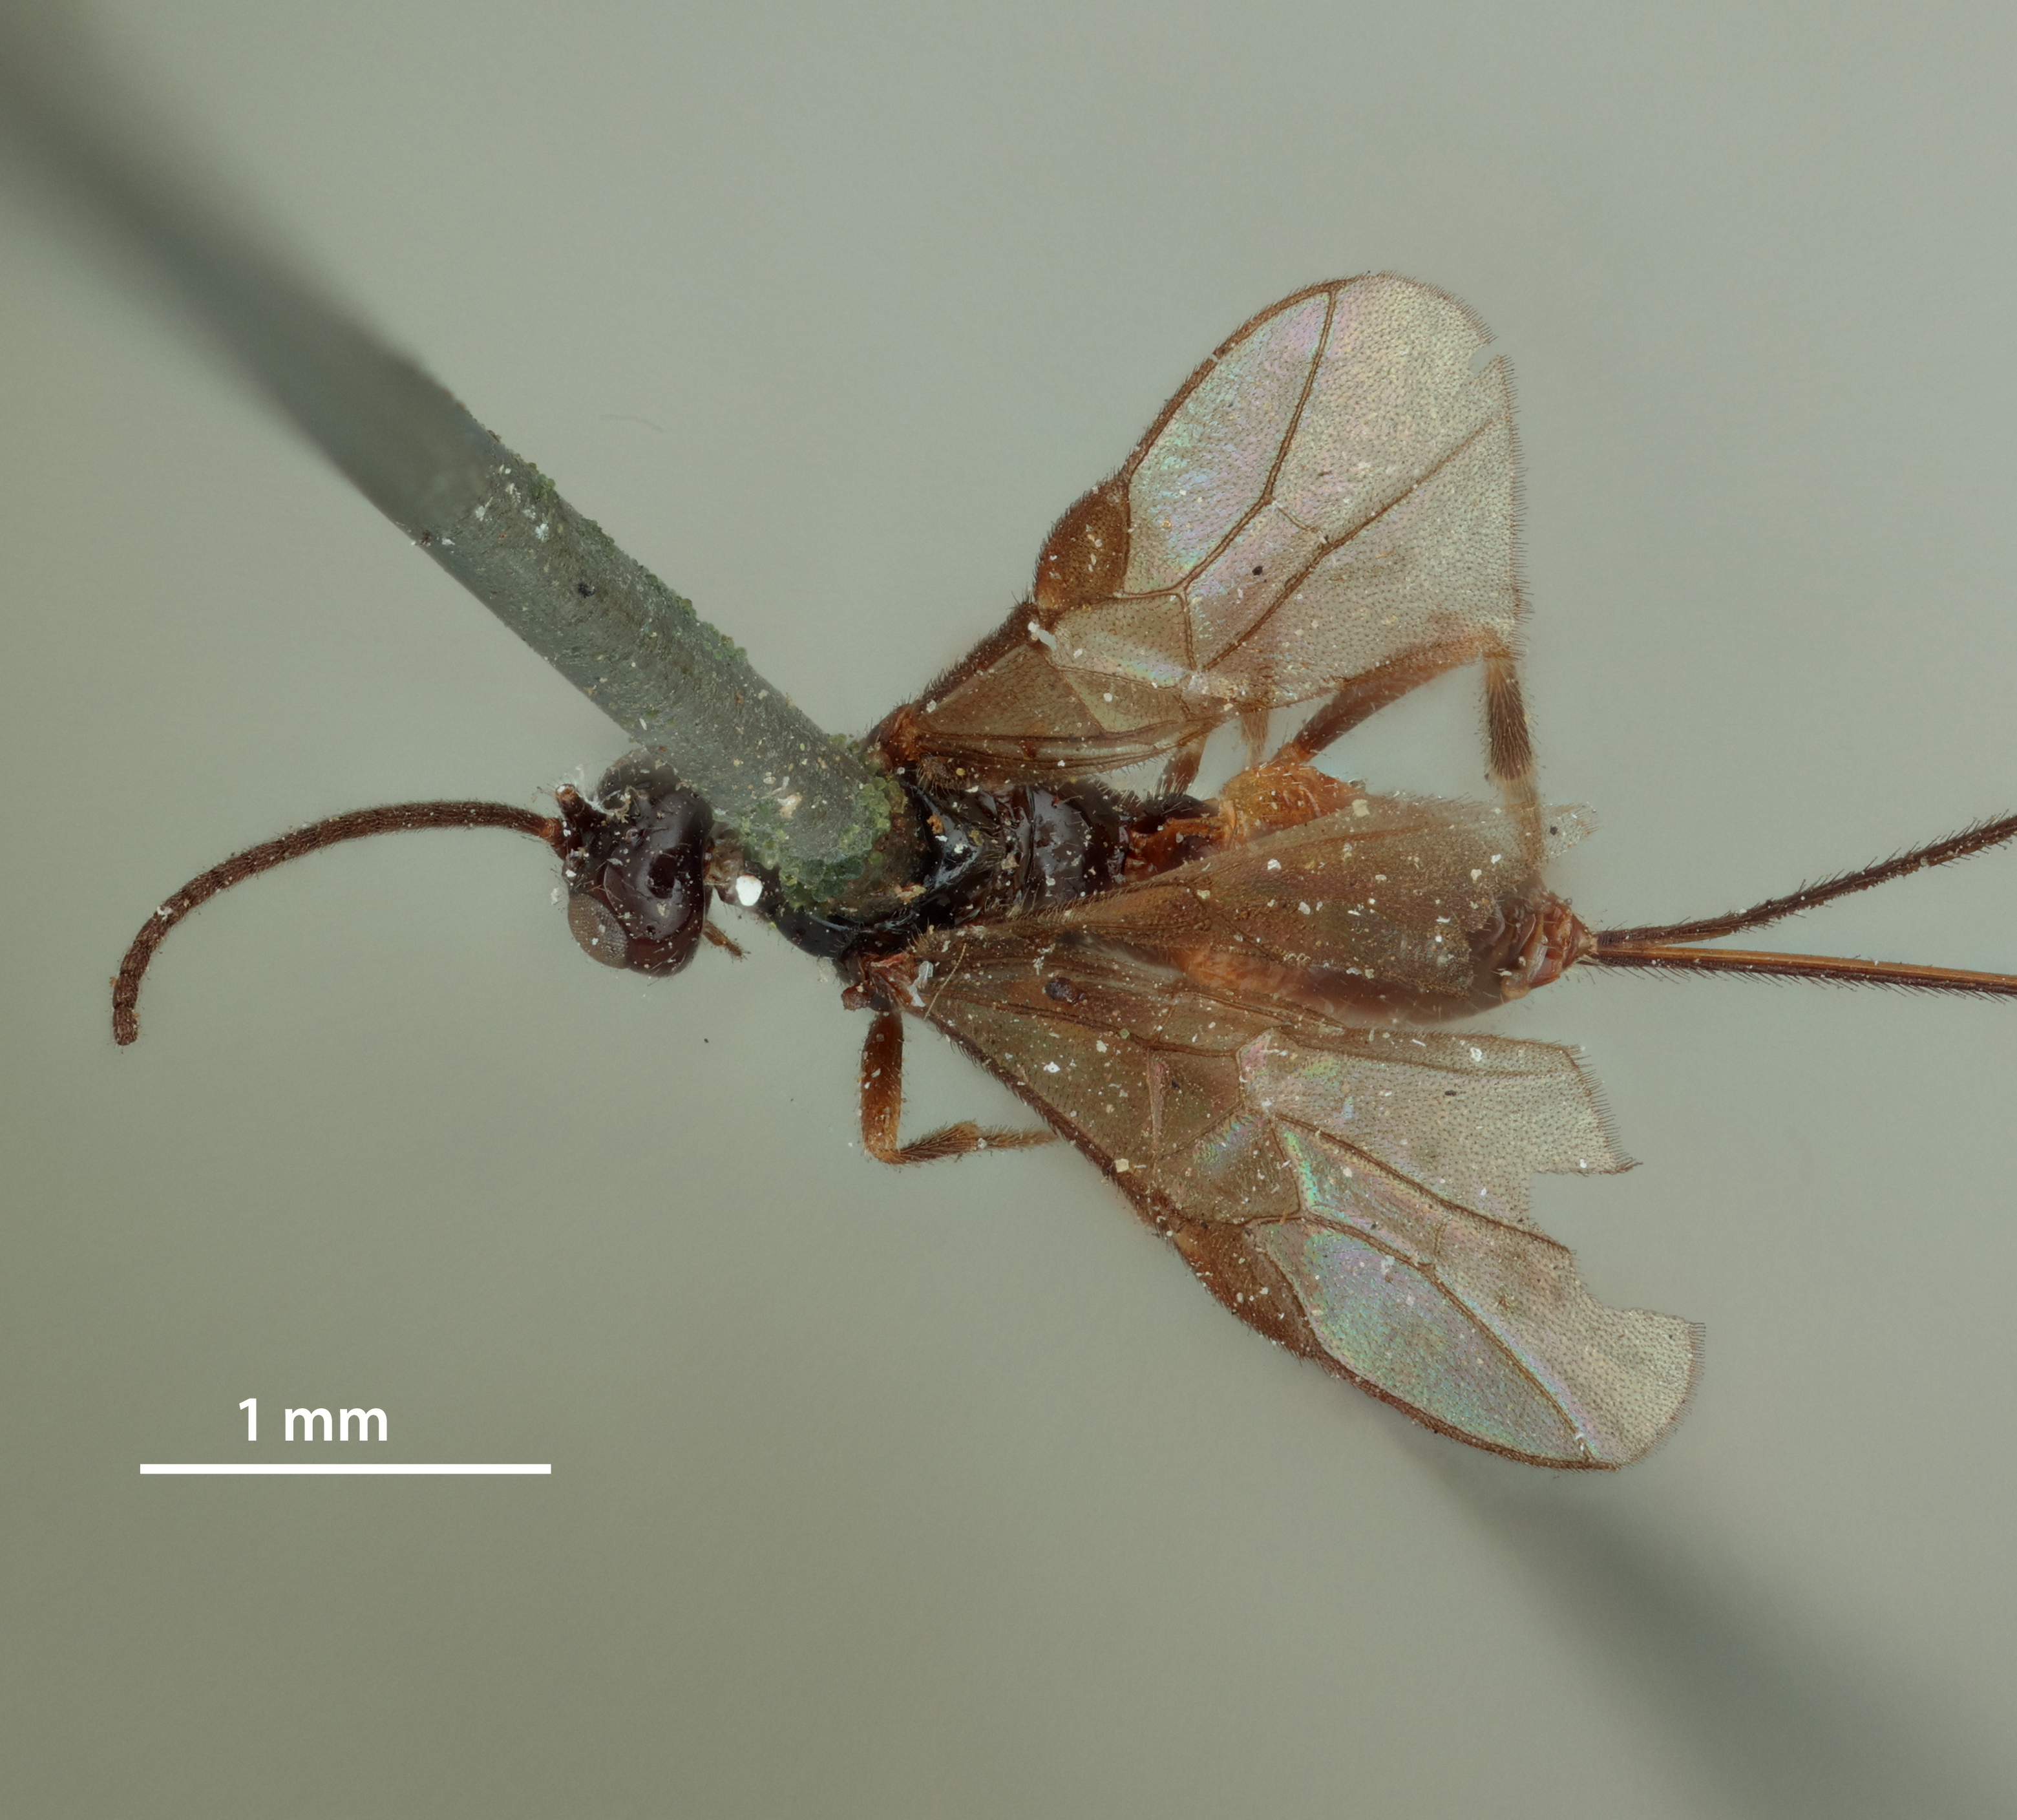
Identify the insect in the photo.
Bracon minimus
